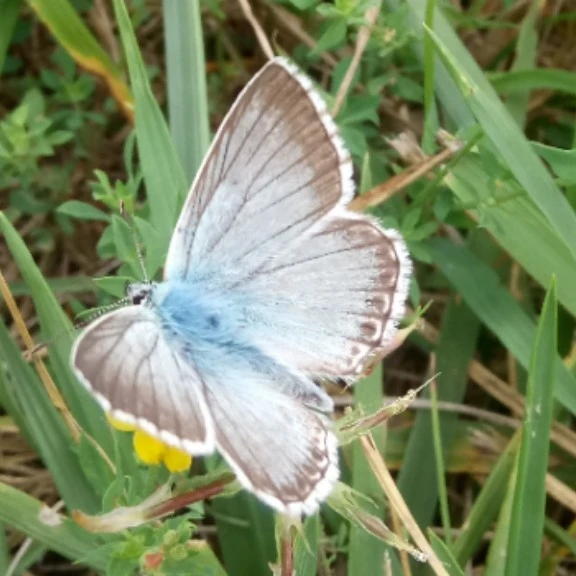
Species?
Lysandra coridon
